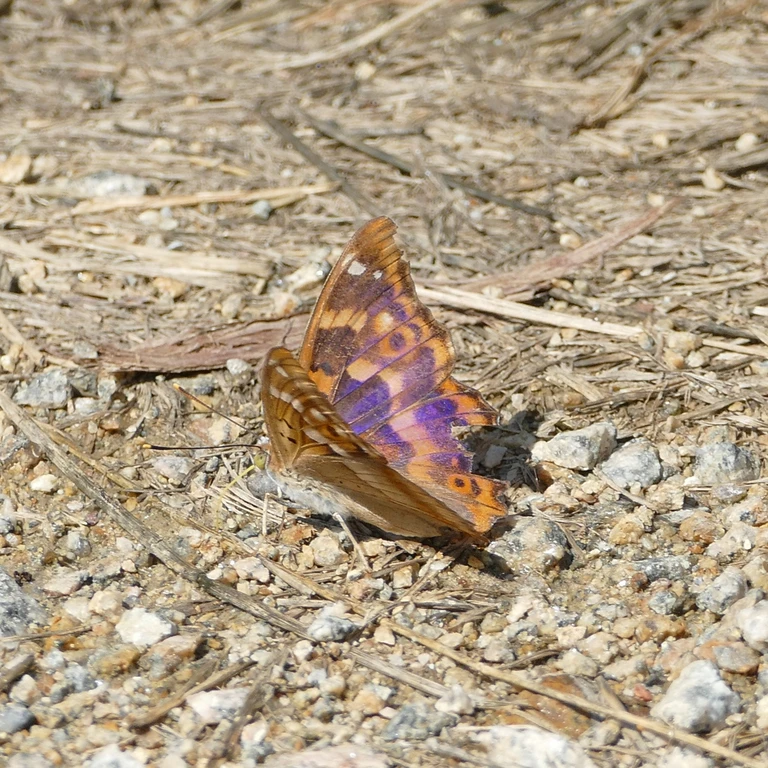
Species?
Apatura ilia
